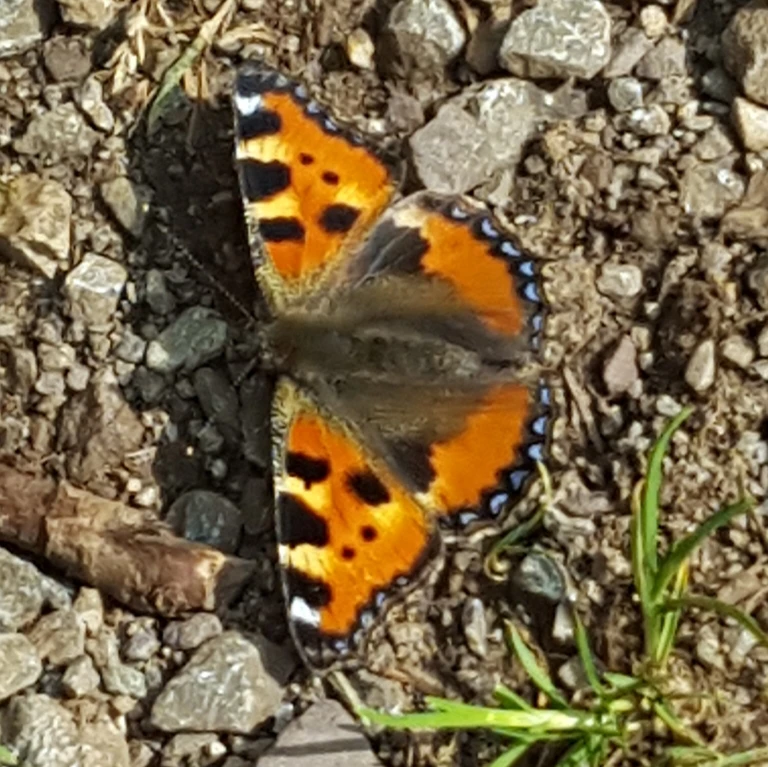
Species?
Aglais urticae
